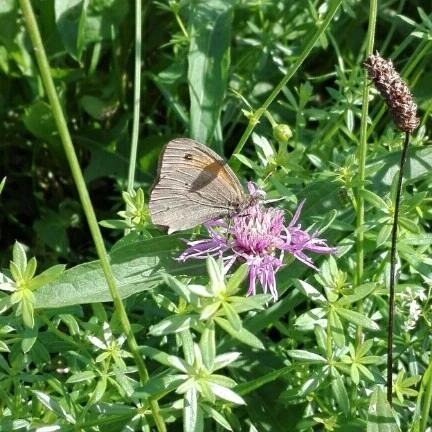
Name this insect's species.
Maniola jurtina
